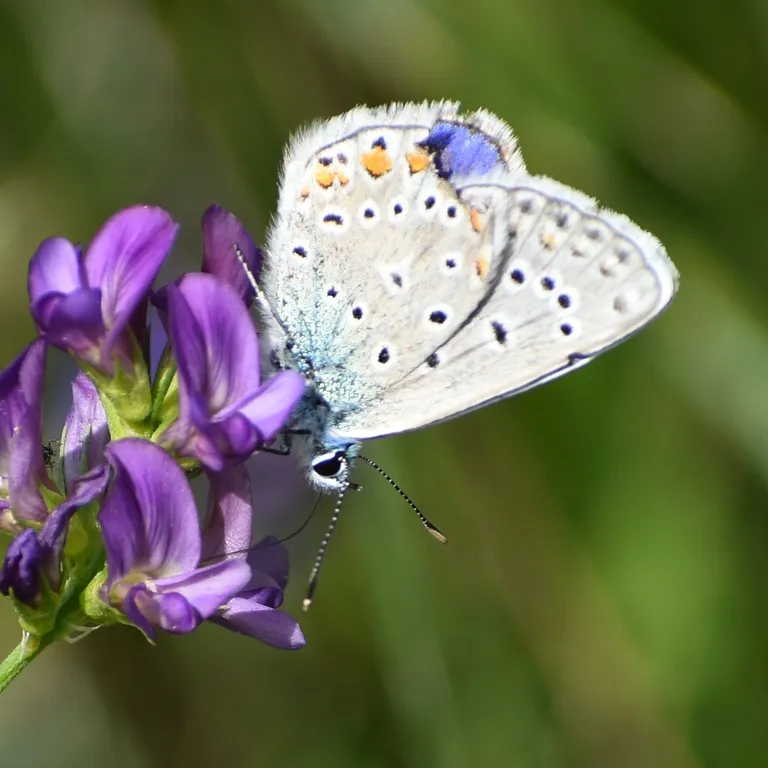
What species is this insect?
Polyommatus icarus
